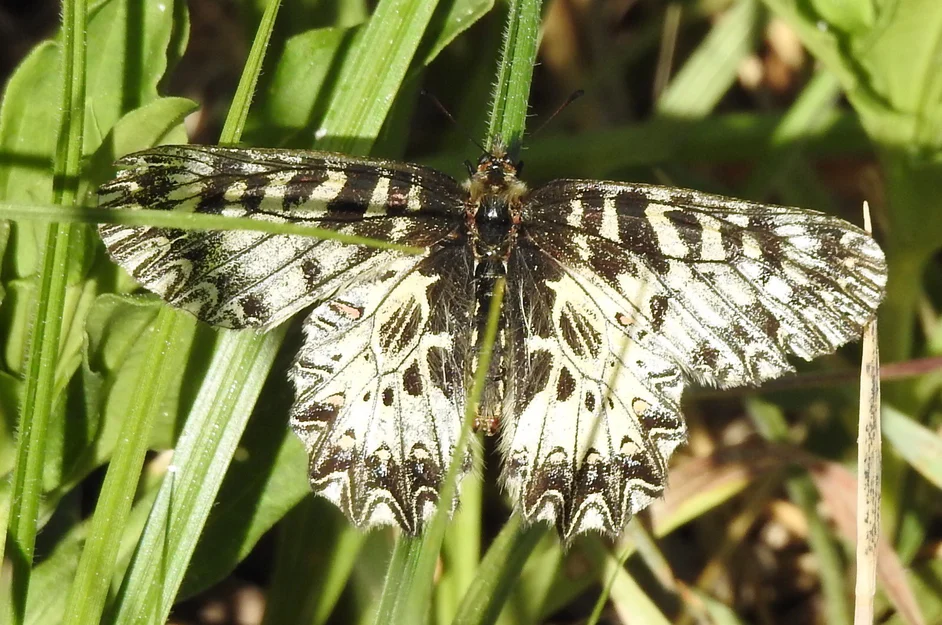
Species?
Zerynthia polyxena
